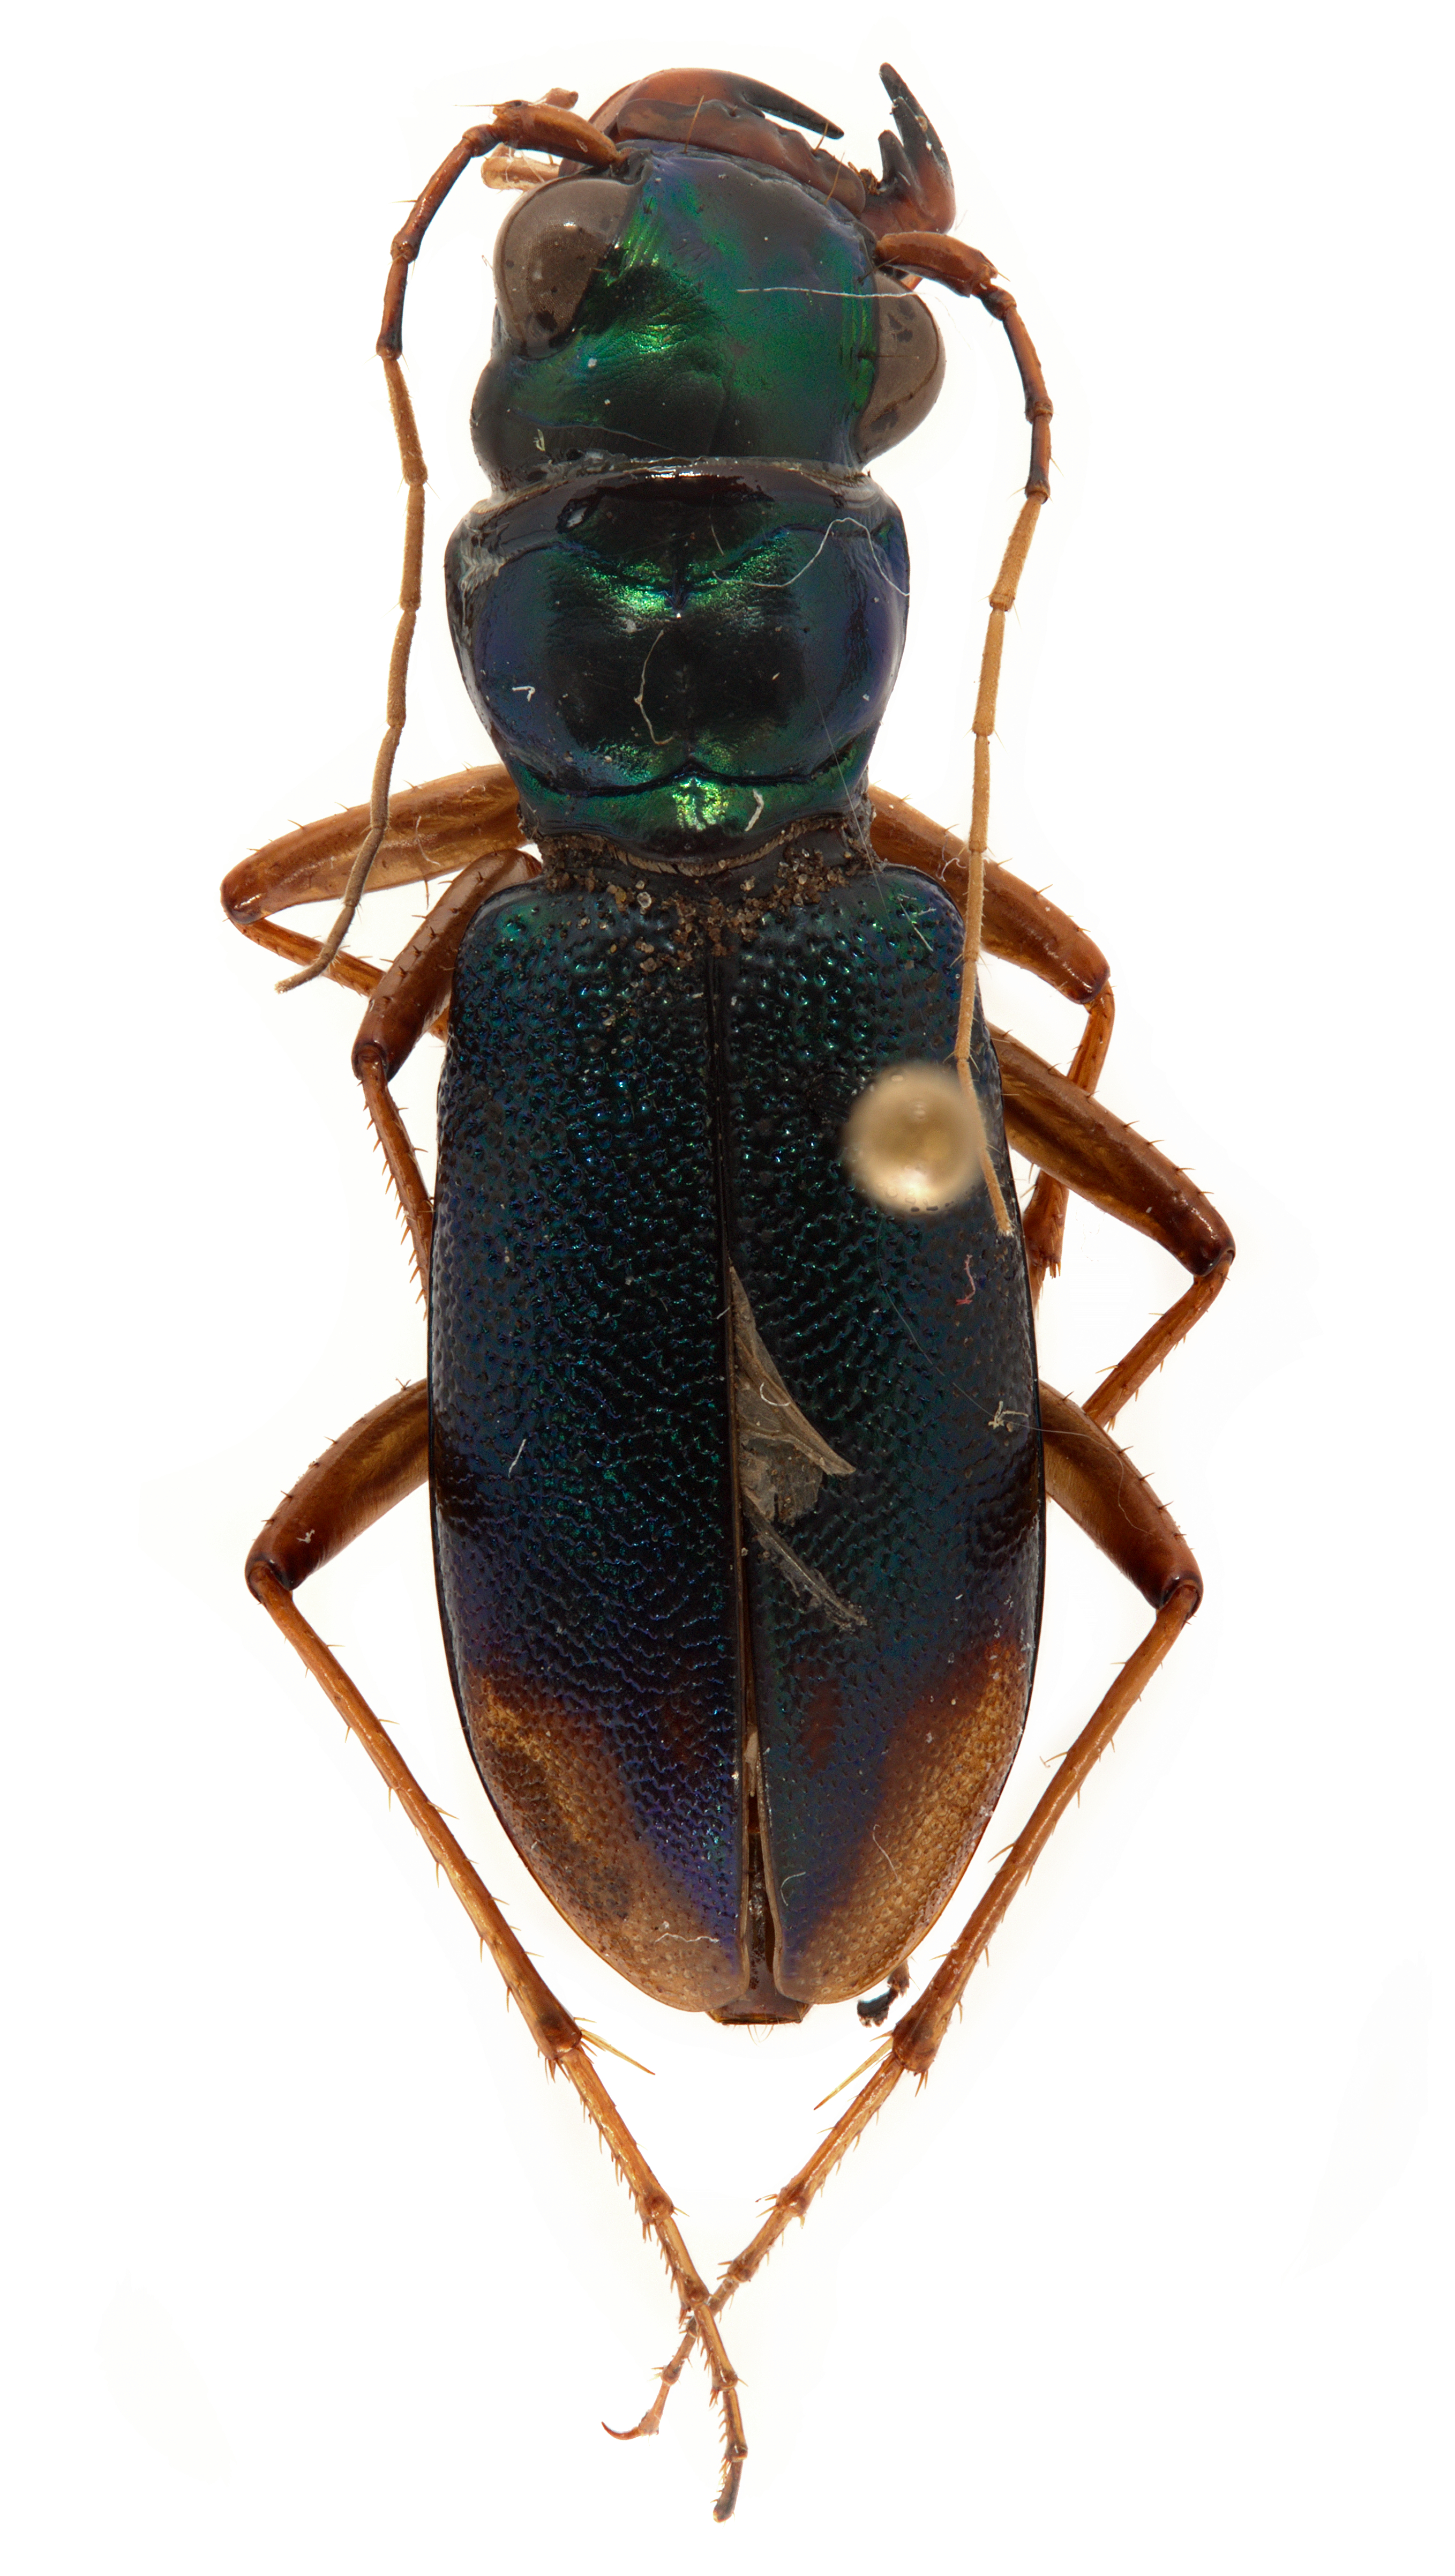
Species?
Tetracha affinis
